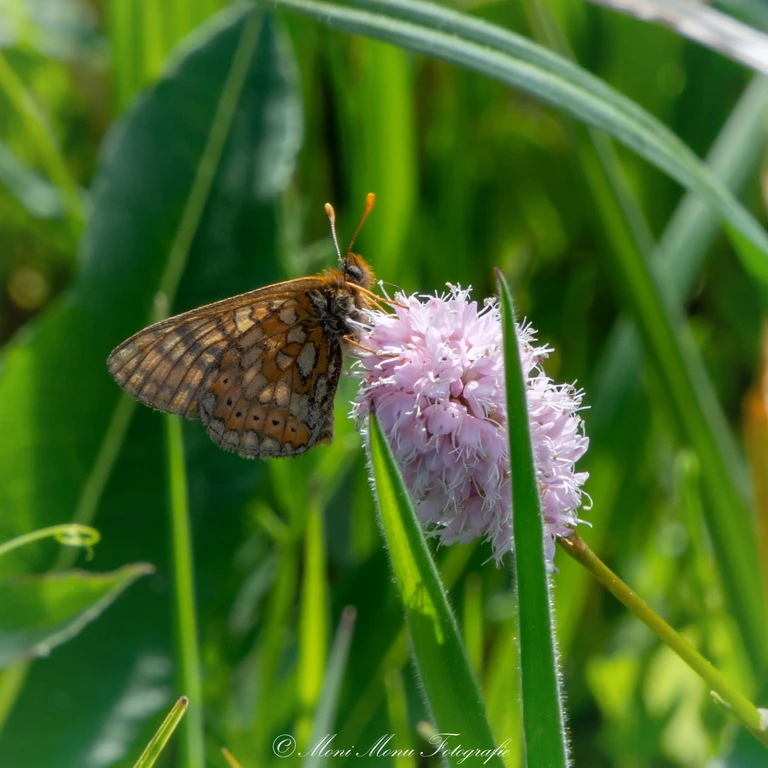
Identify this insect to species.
Euphydryas aurinia
